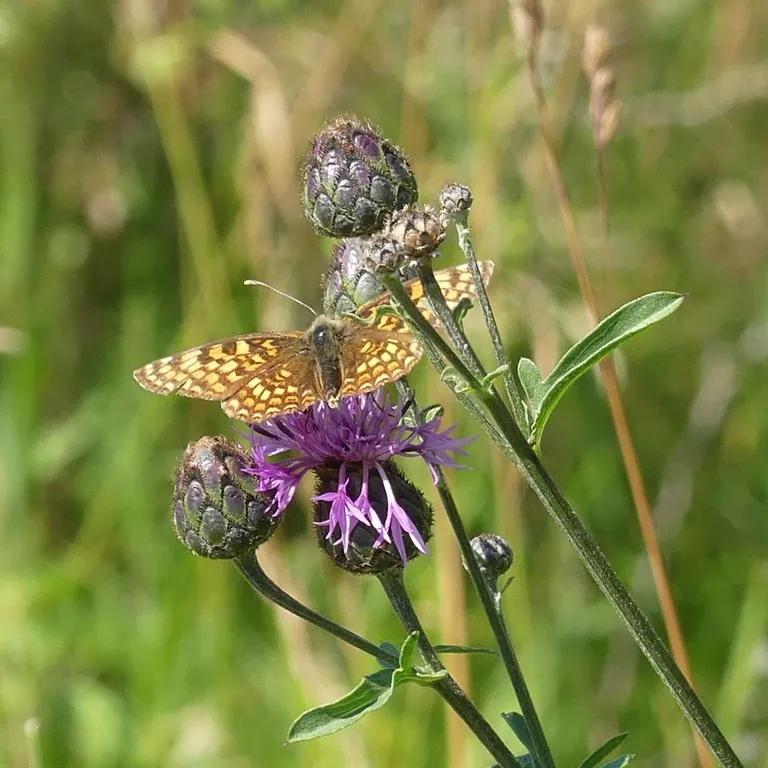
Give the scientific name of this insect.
Melitaea phoebe
